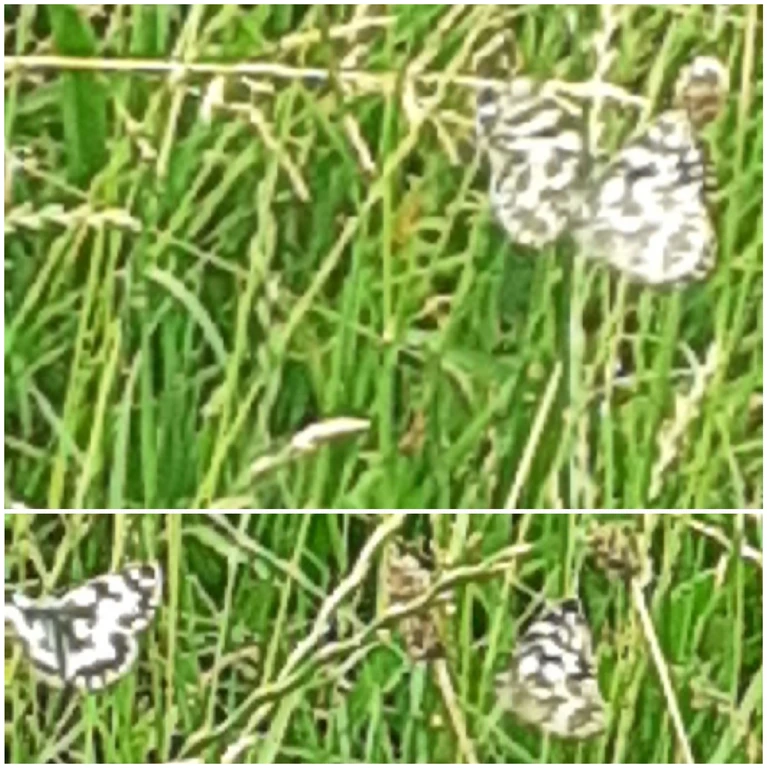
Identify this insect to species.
Melanargia galathea
